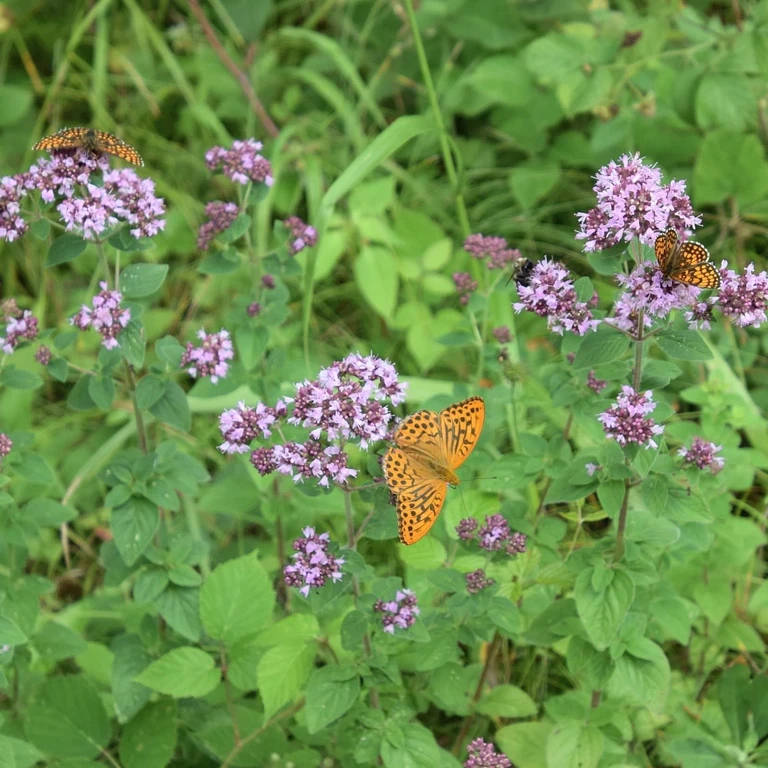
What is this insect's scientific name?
Argynnis paphia
